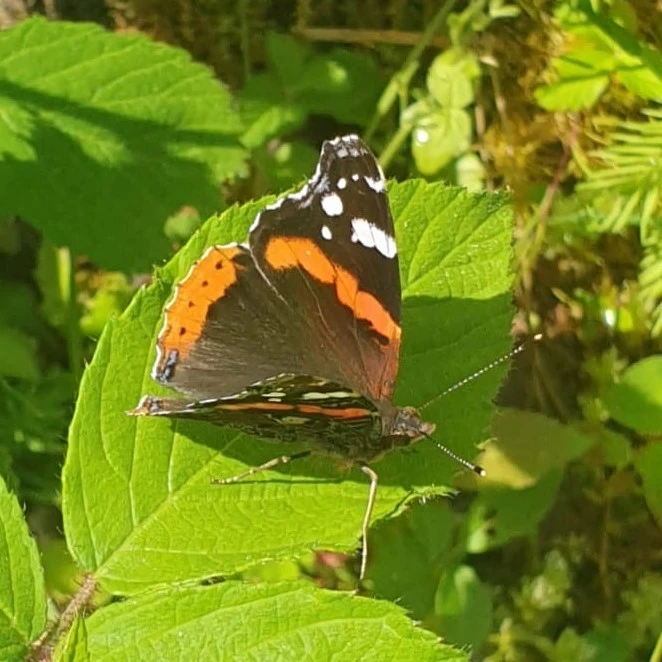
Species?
Vanessa atalanta
